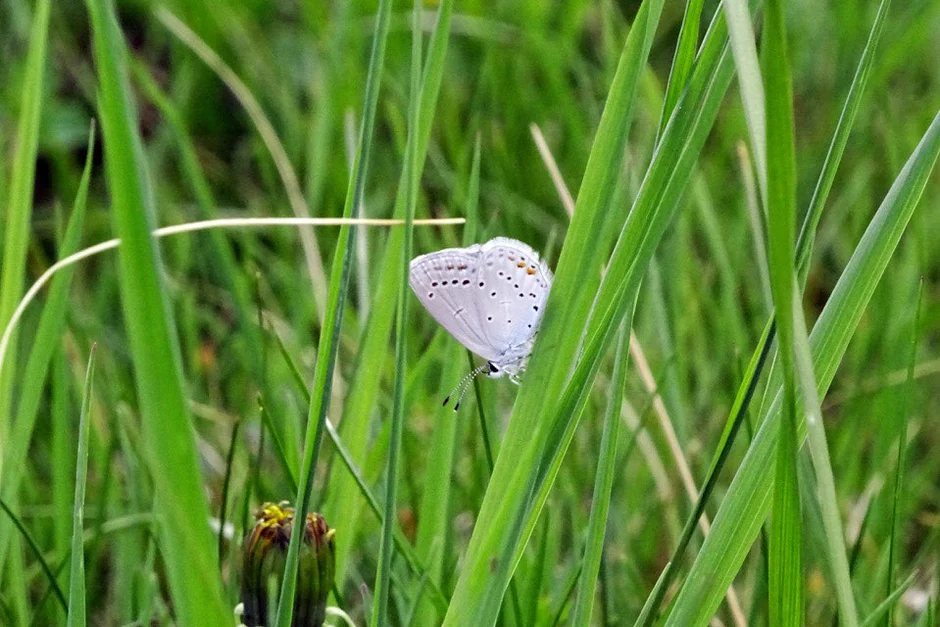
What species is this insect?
Cupido argiades (also Elkalyce argiades)
